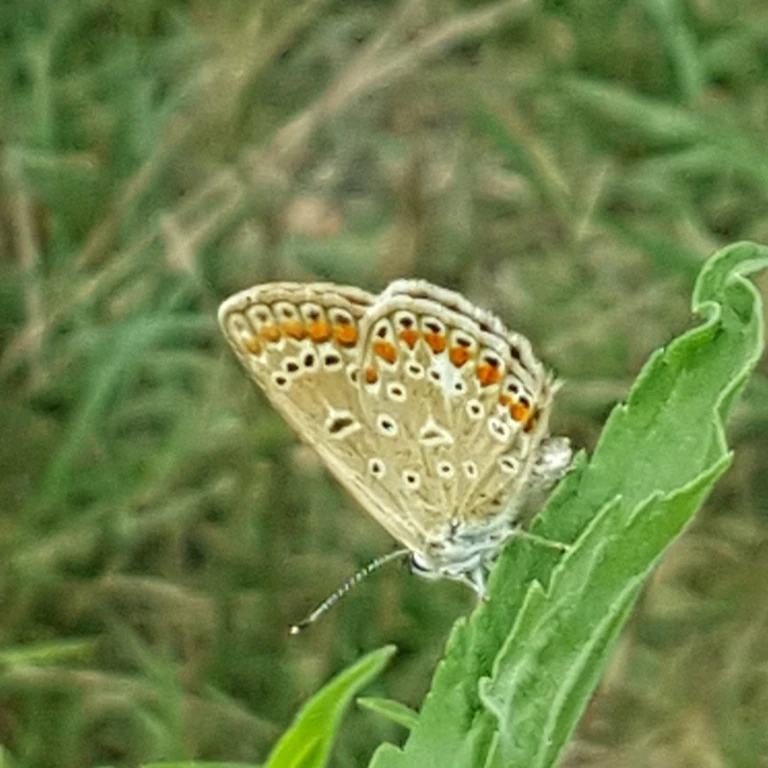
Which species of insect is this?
Polyommatus icarus
